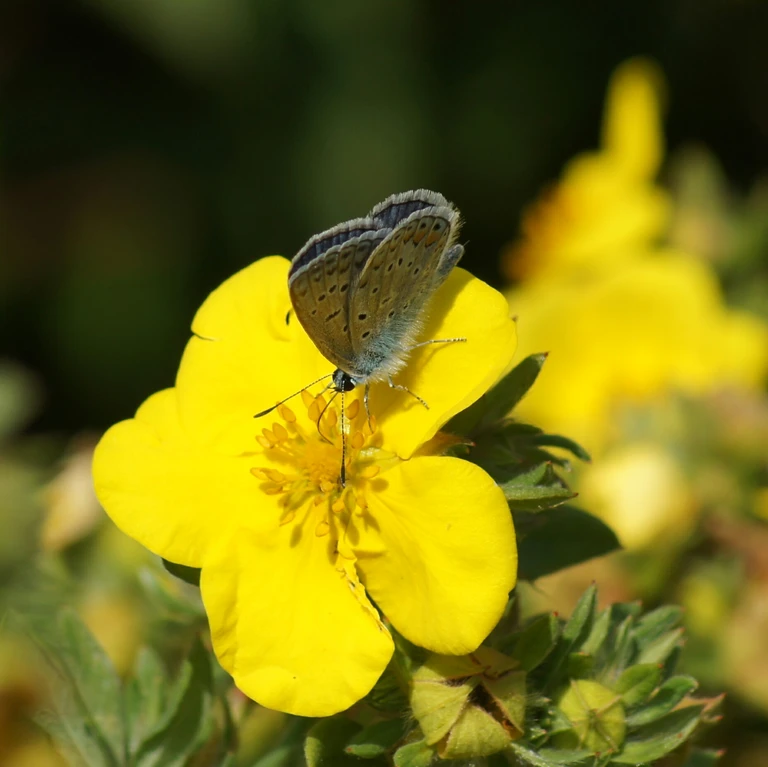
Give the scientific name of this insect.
Polyommatus icarus
